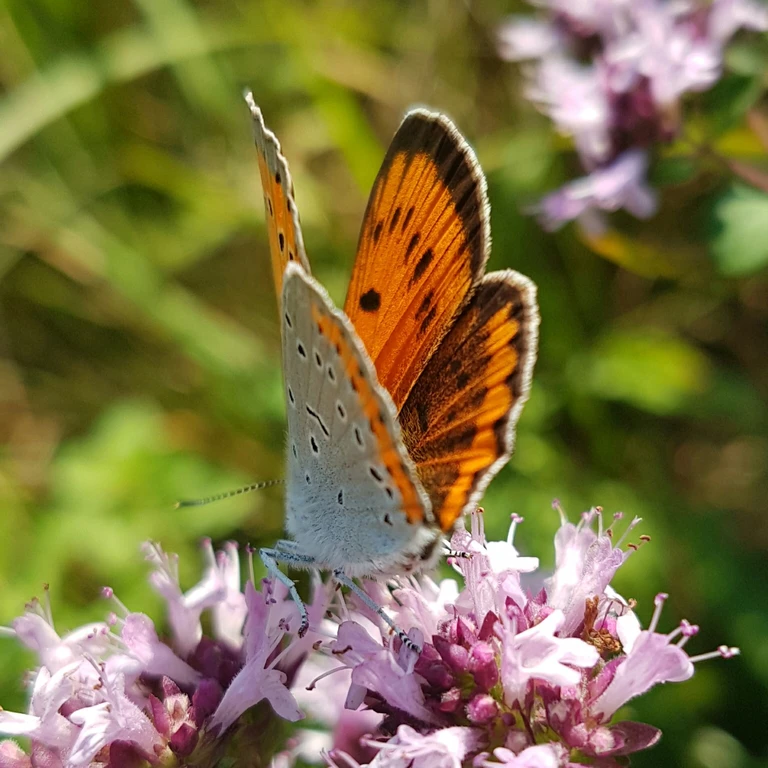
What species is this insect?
Lycaena dispar
